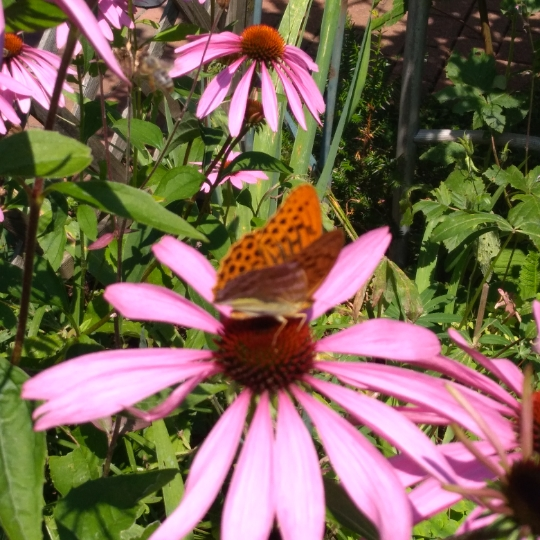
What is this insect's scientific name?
Argynnis paphia
